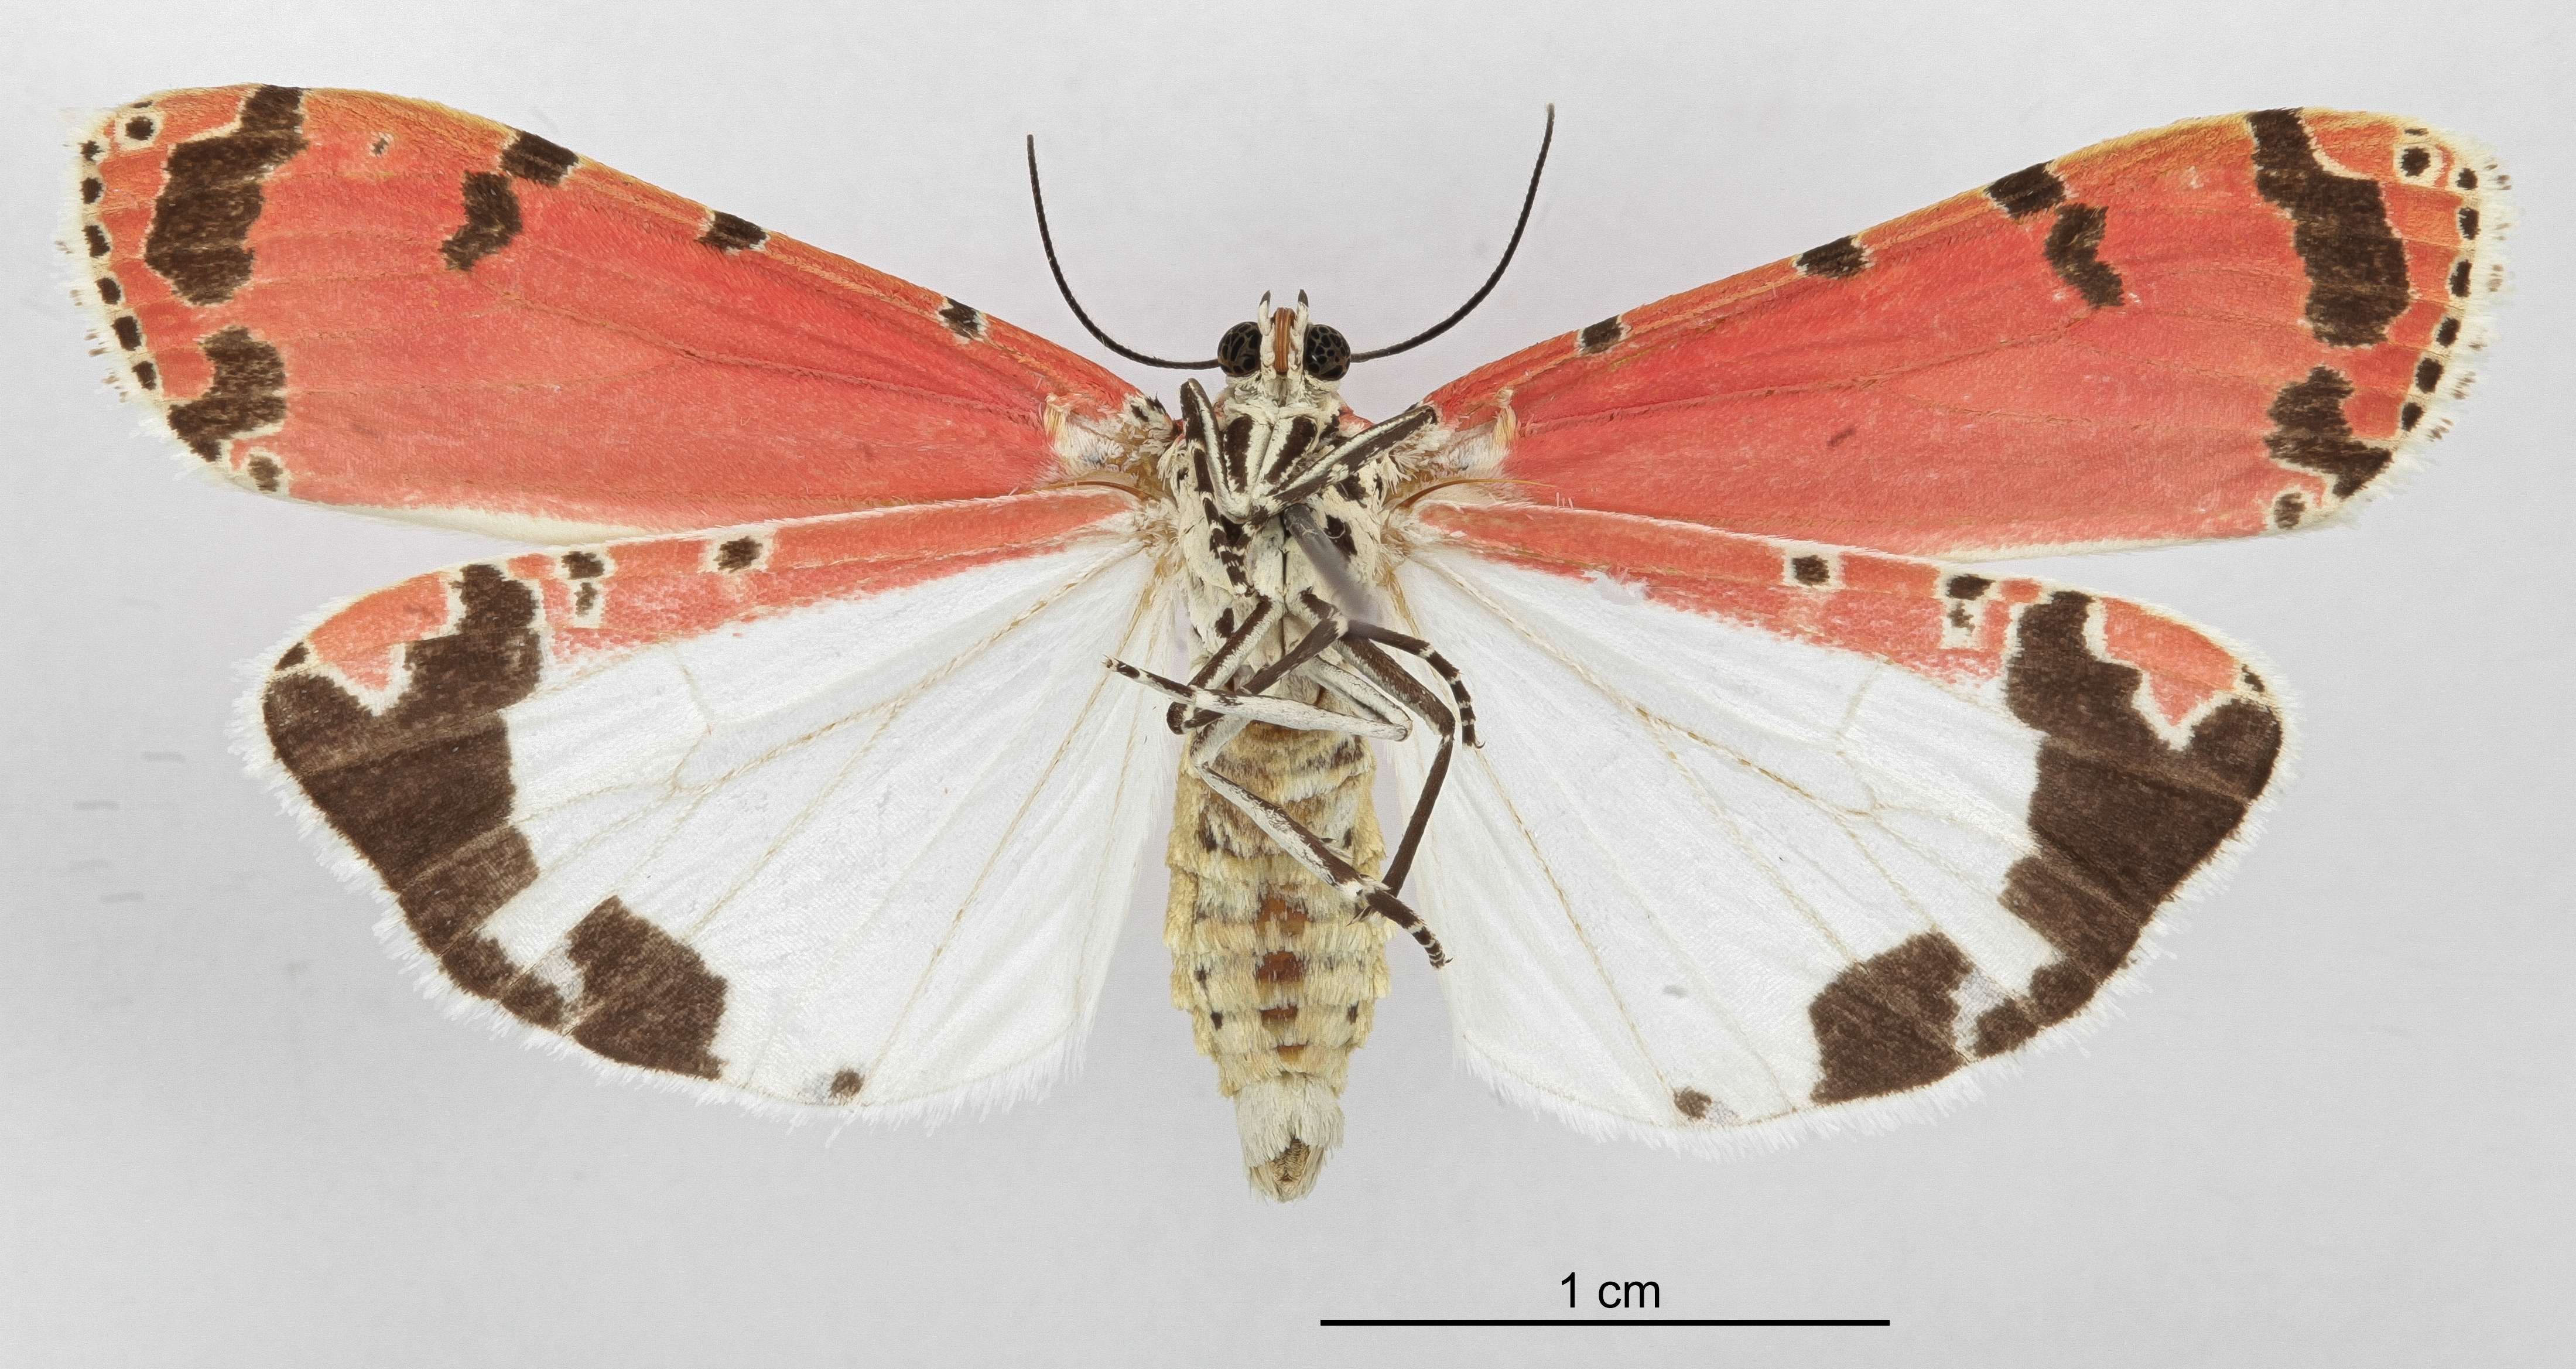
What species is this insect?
Utetheisa ornatrix
